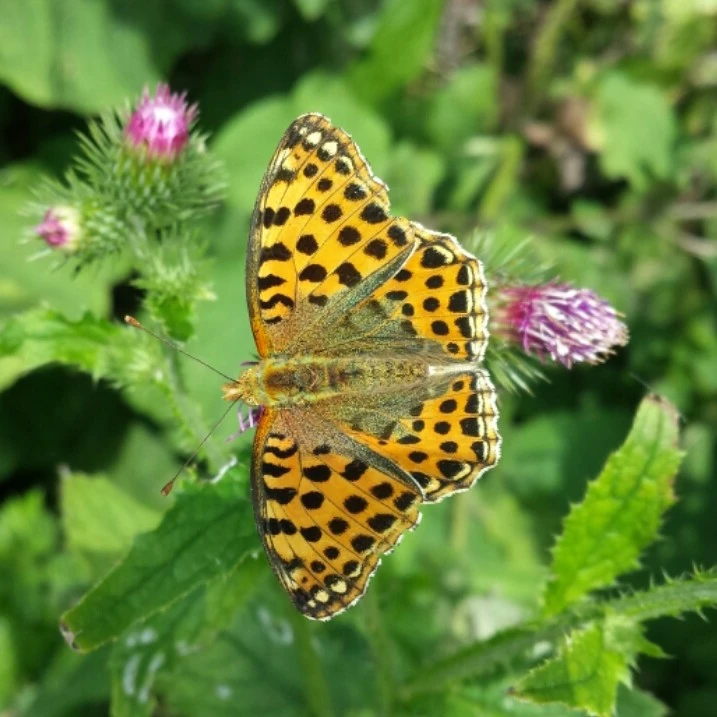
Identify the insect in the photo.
Issoria lathonia
